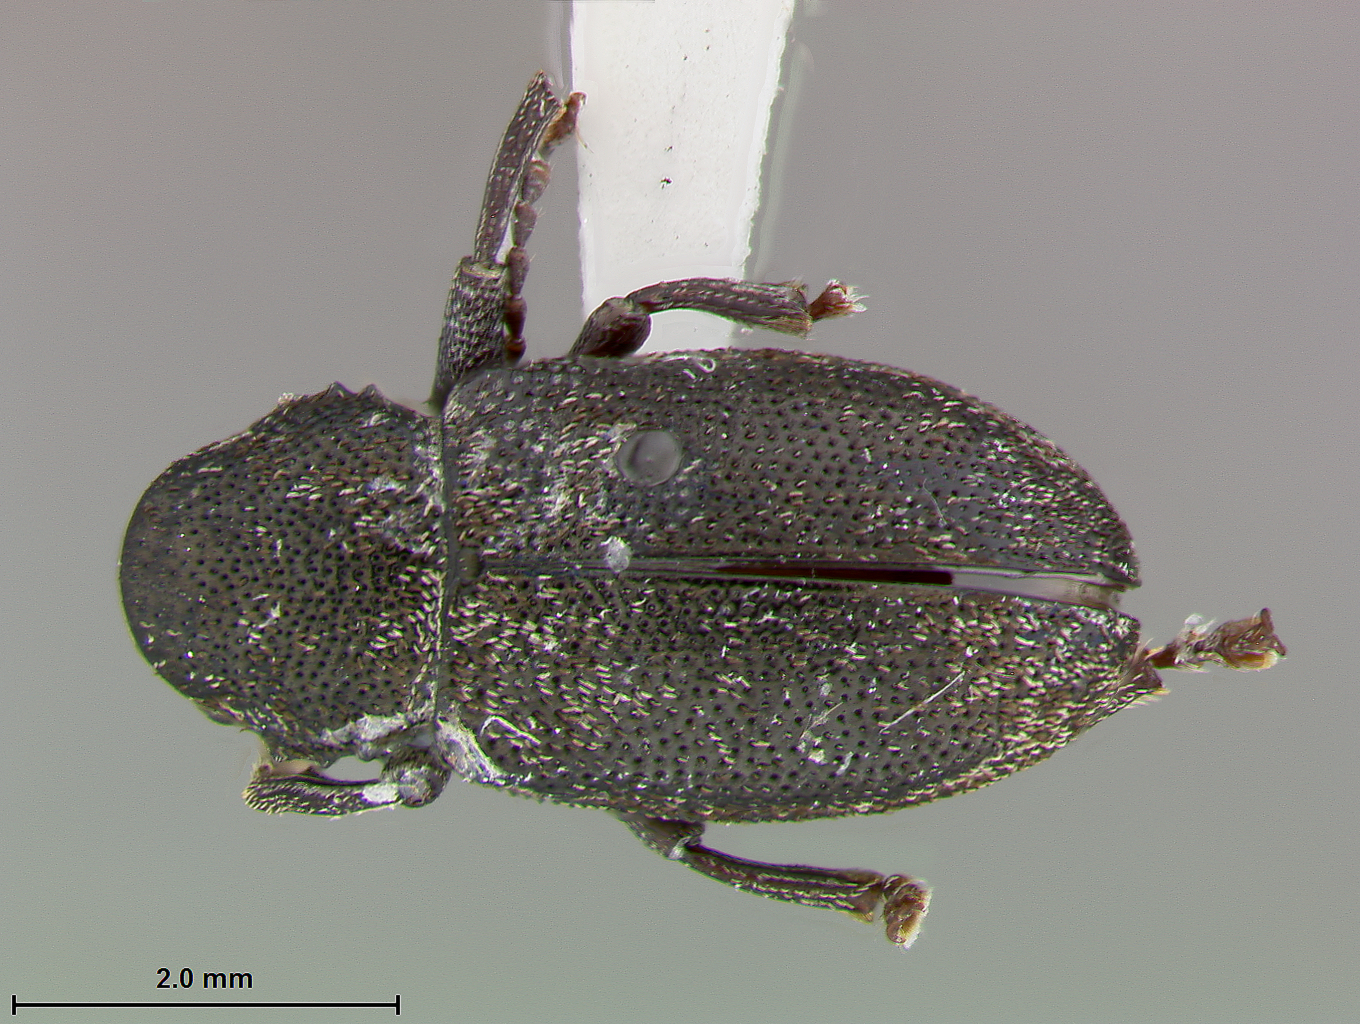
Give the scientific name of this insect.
Myochrous sapucayensis
